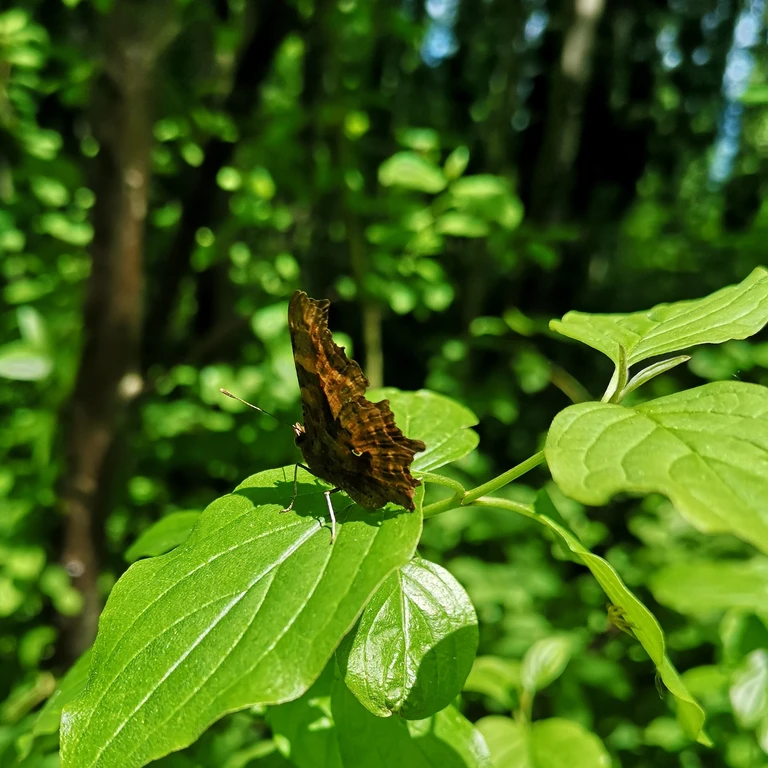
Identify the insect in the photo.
Polygonia c-album
